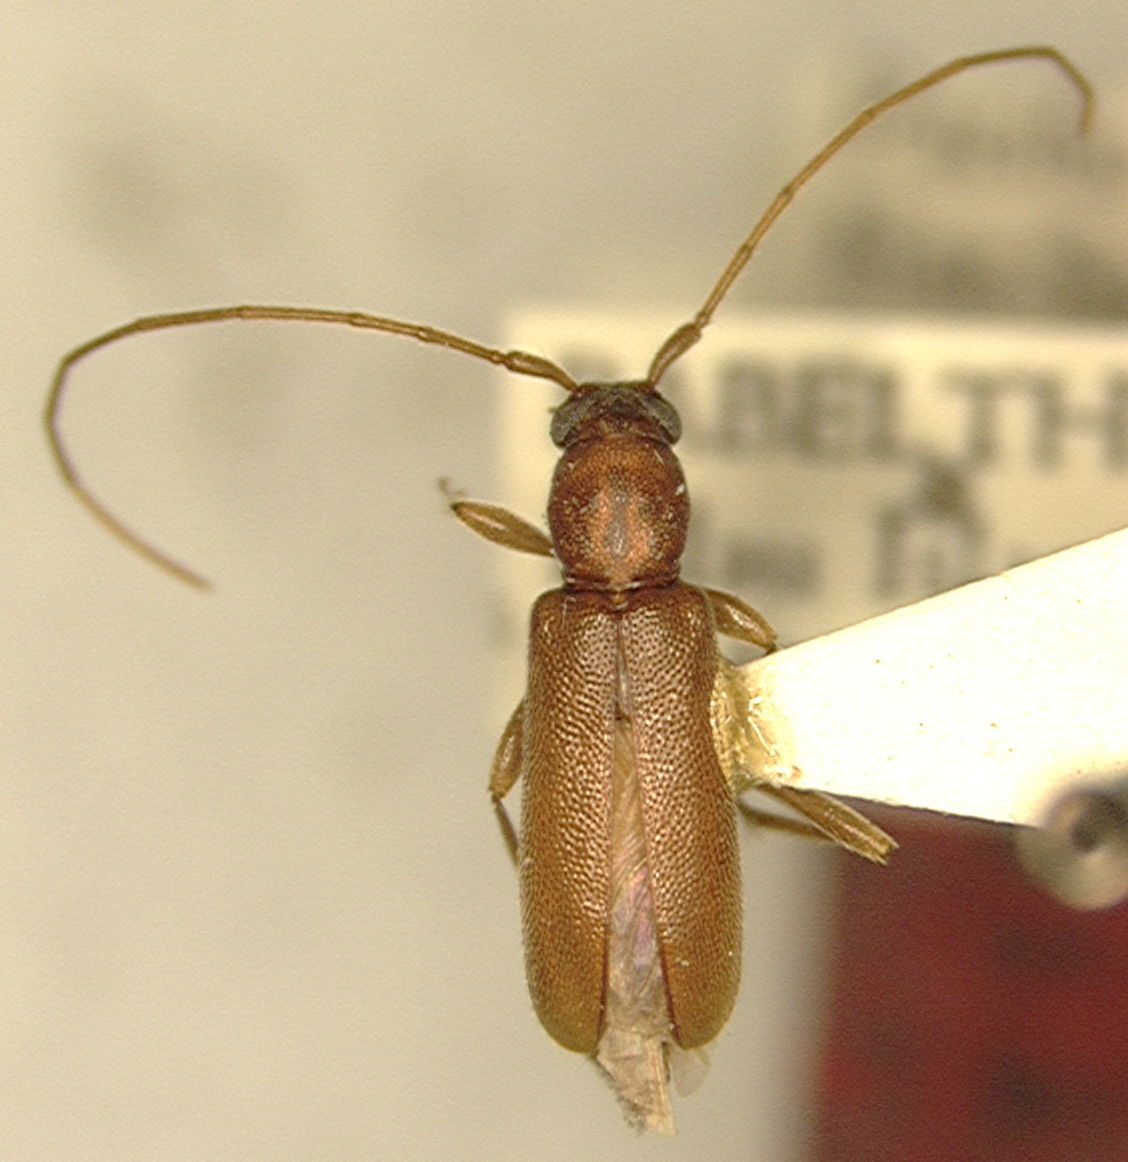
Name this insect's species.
Ceresium planatum
